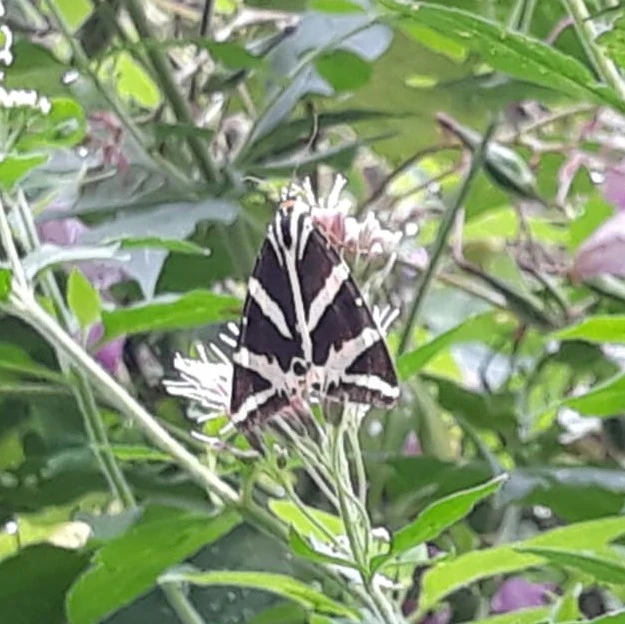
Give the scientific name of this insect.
Euplagia quadripunctaria
